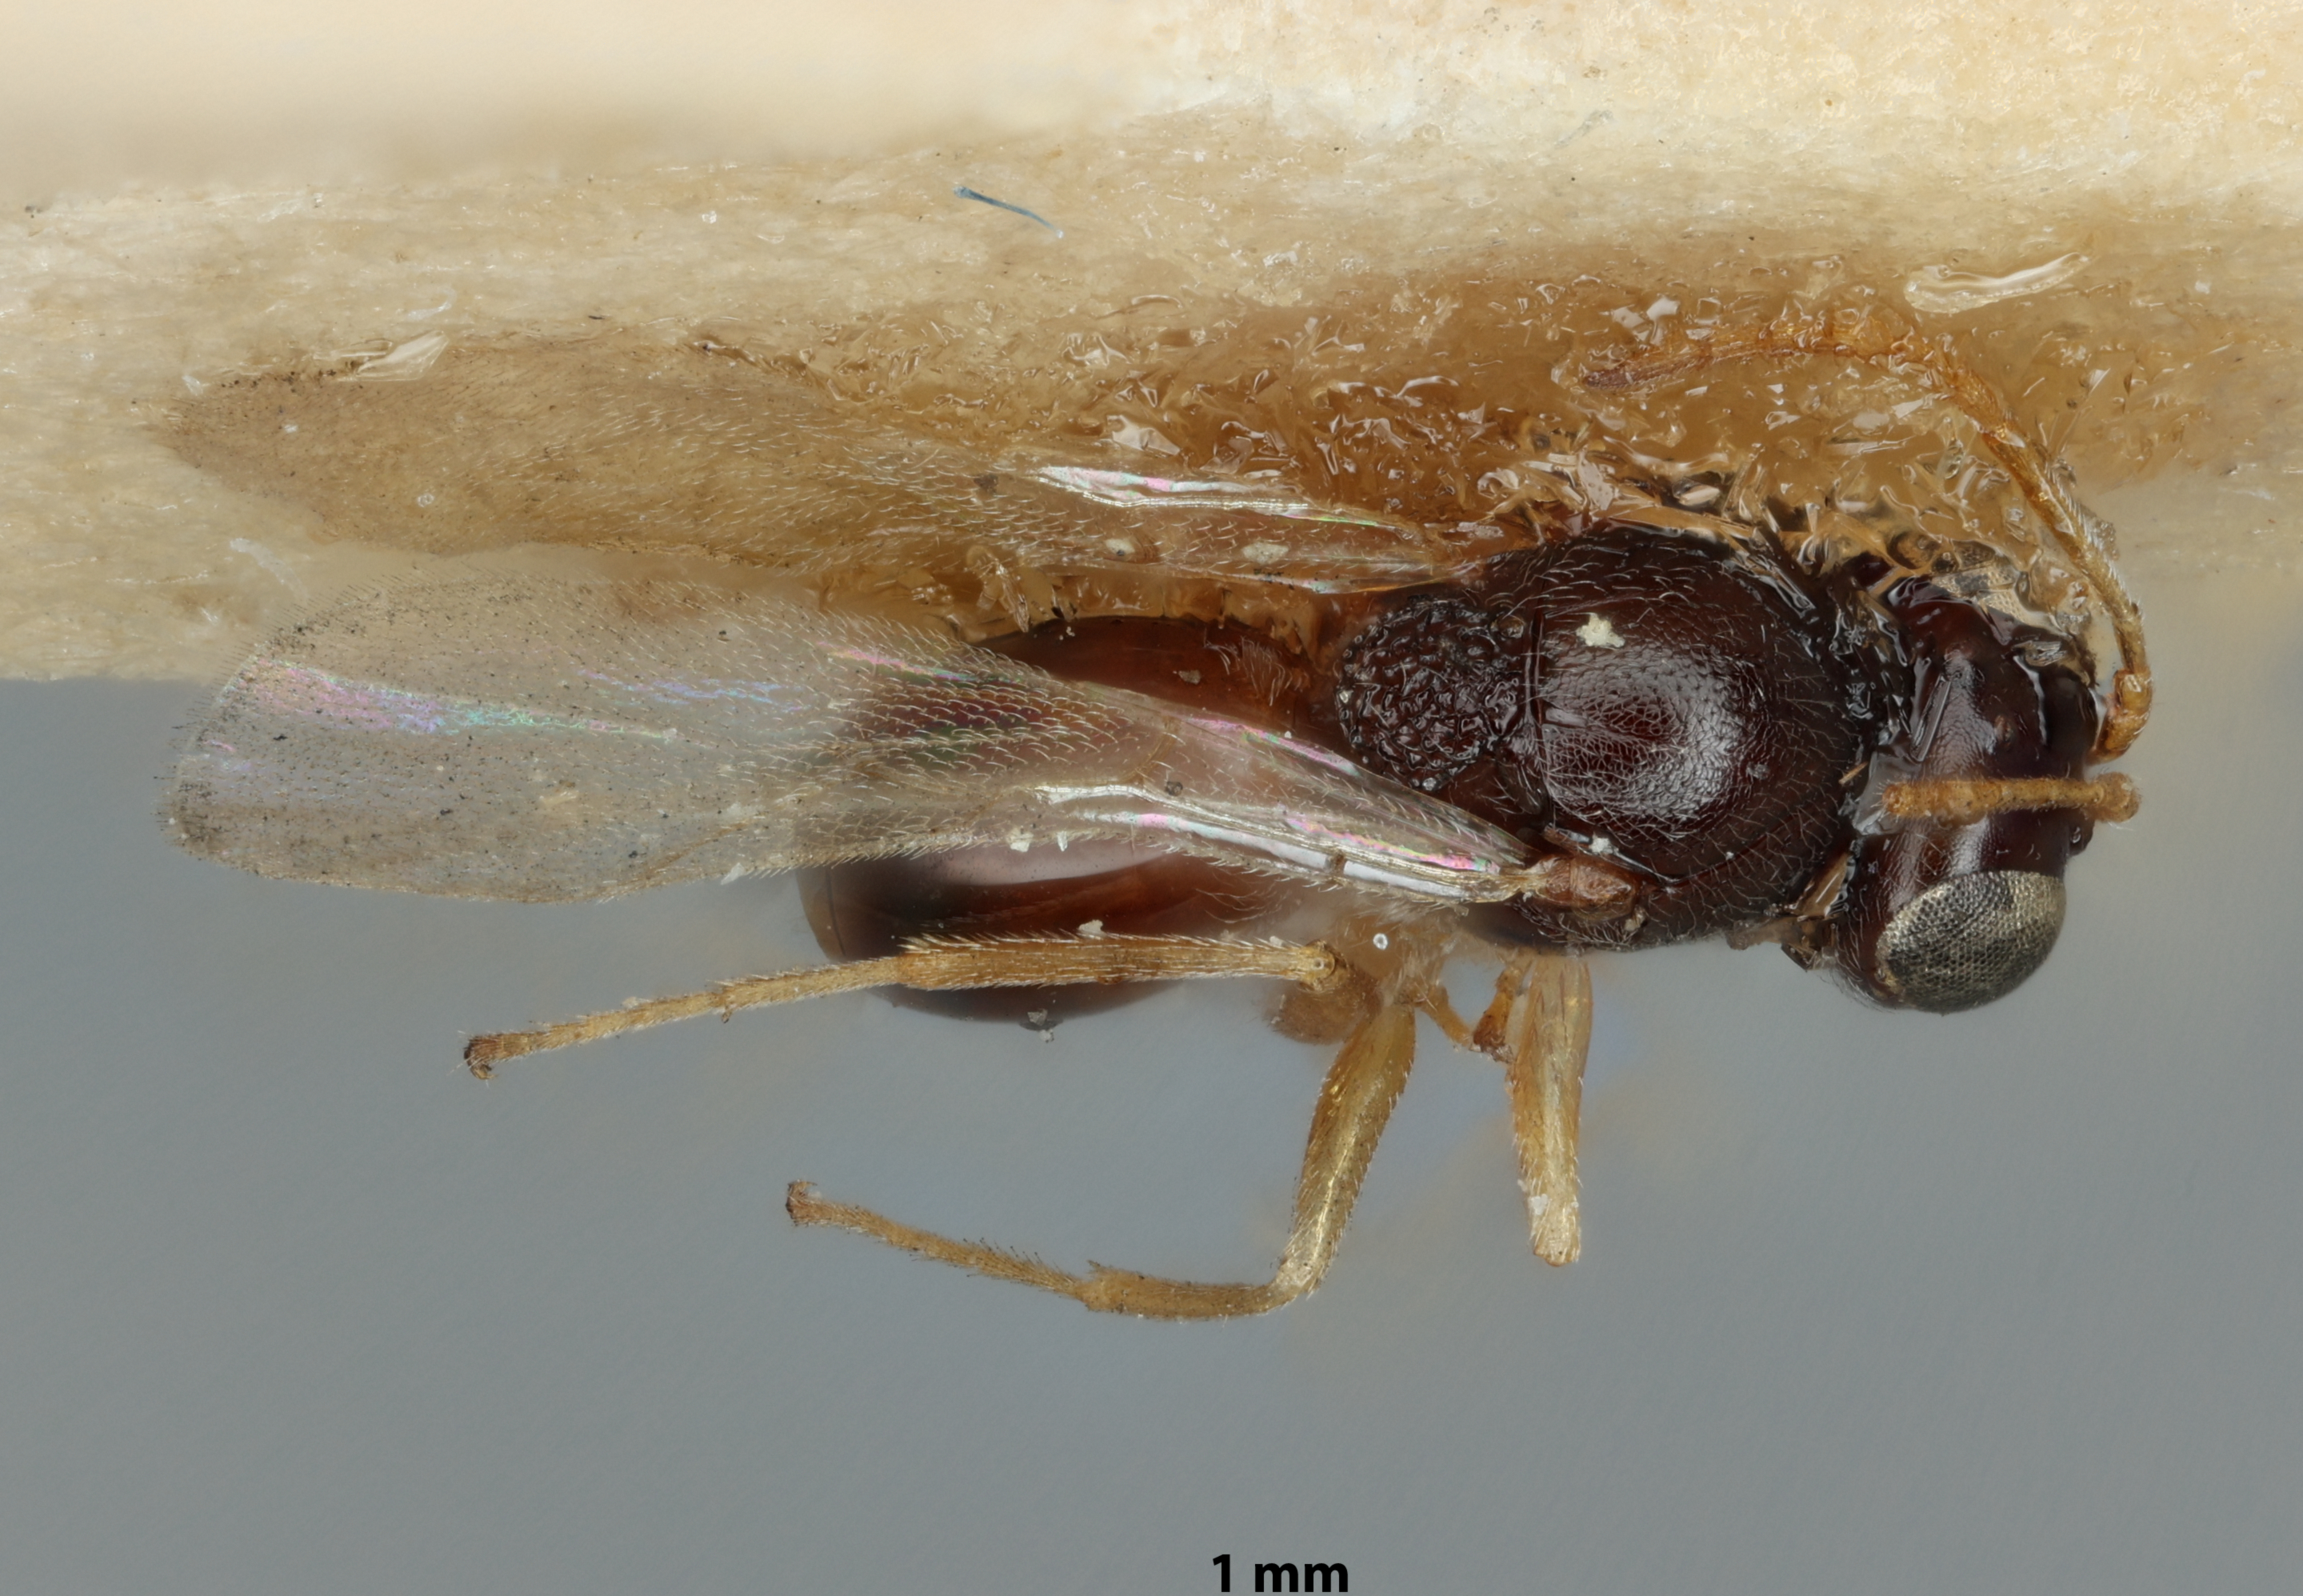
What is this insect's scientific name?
Ceroptres lanigerae
